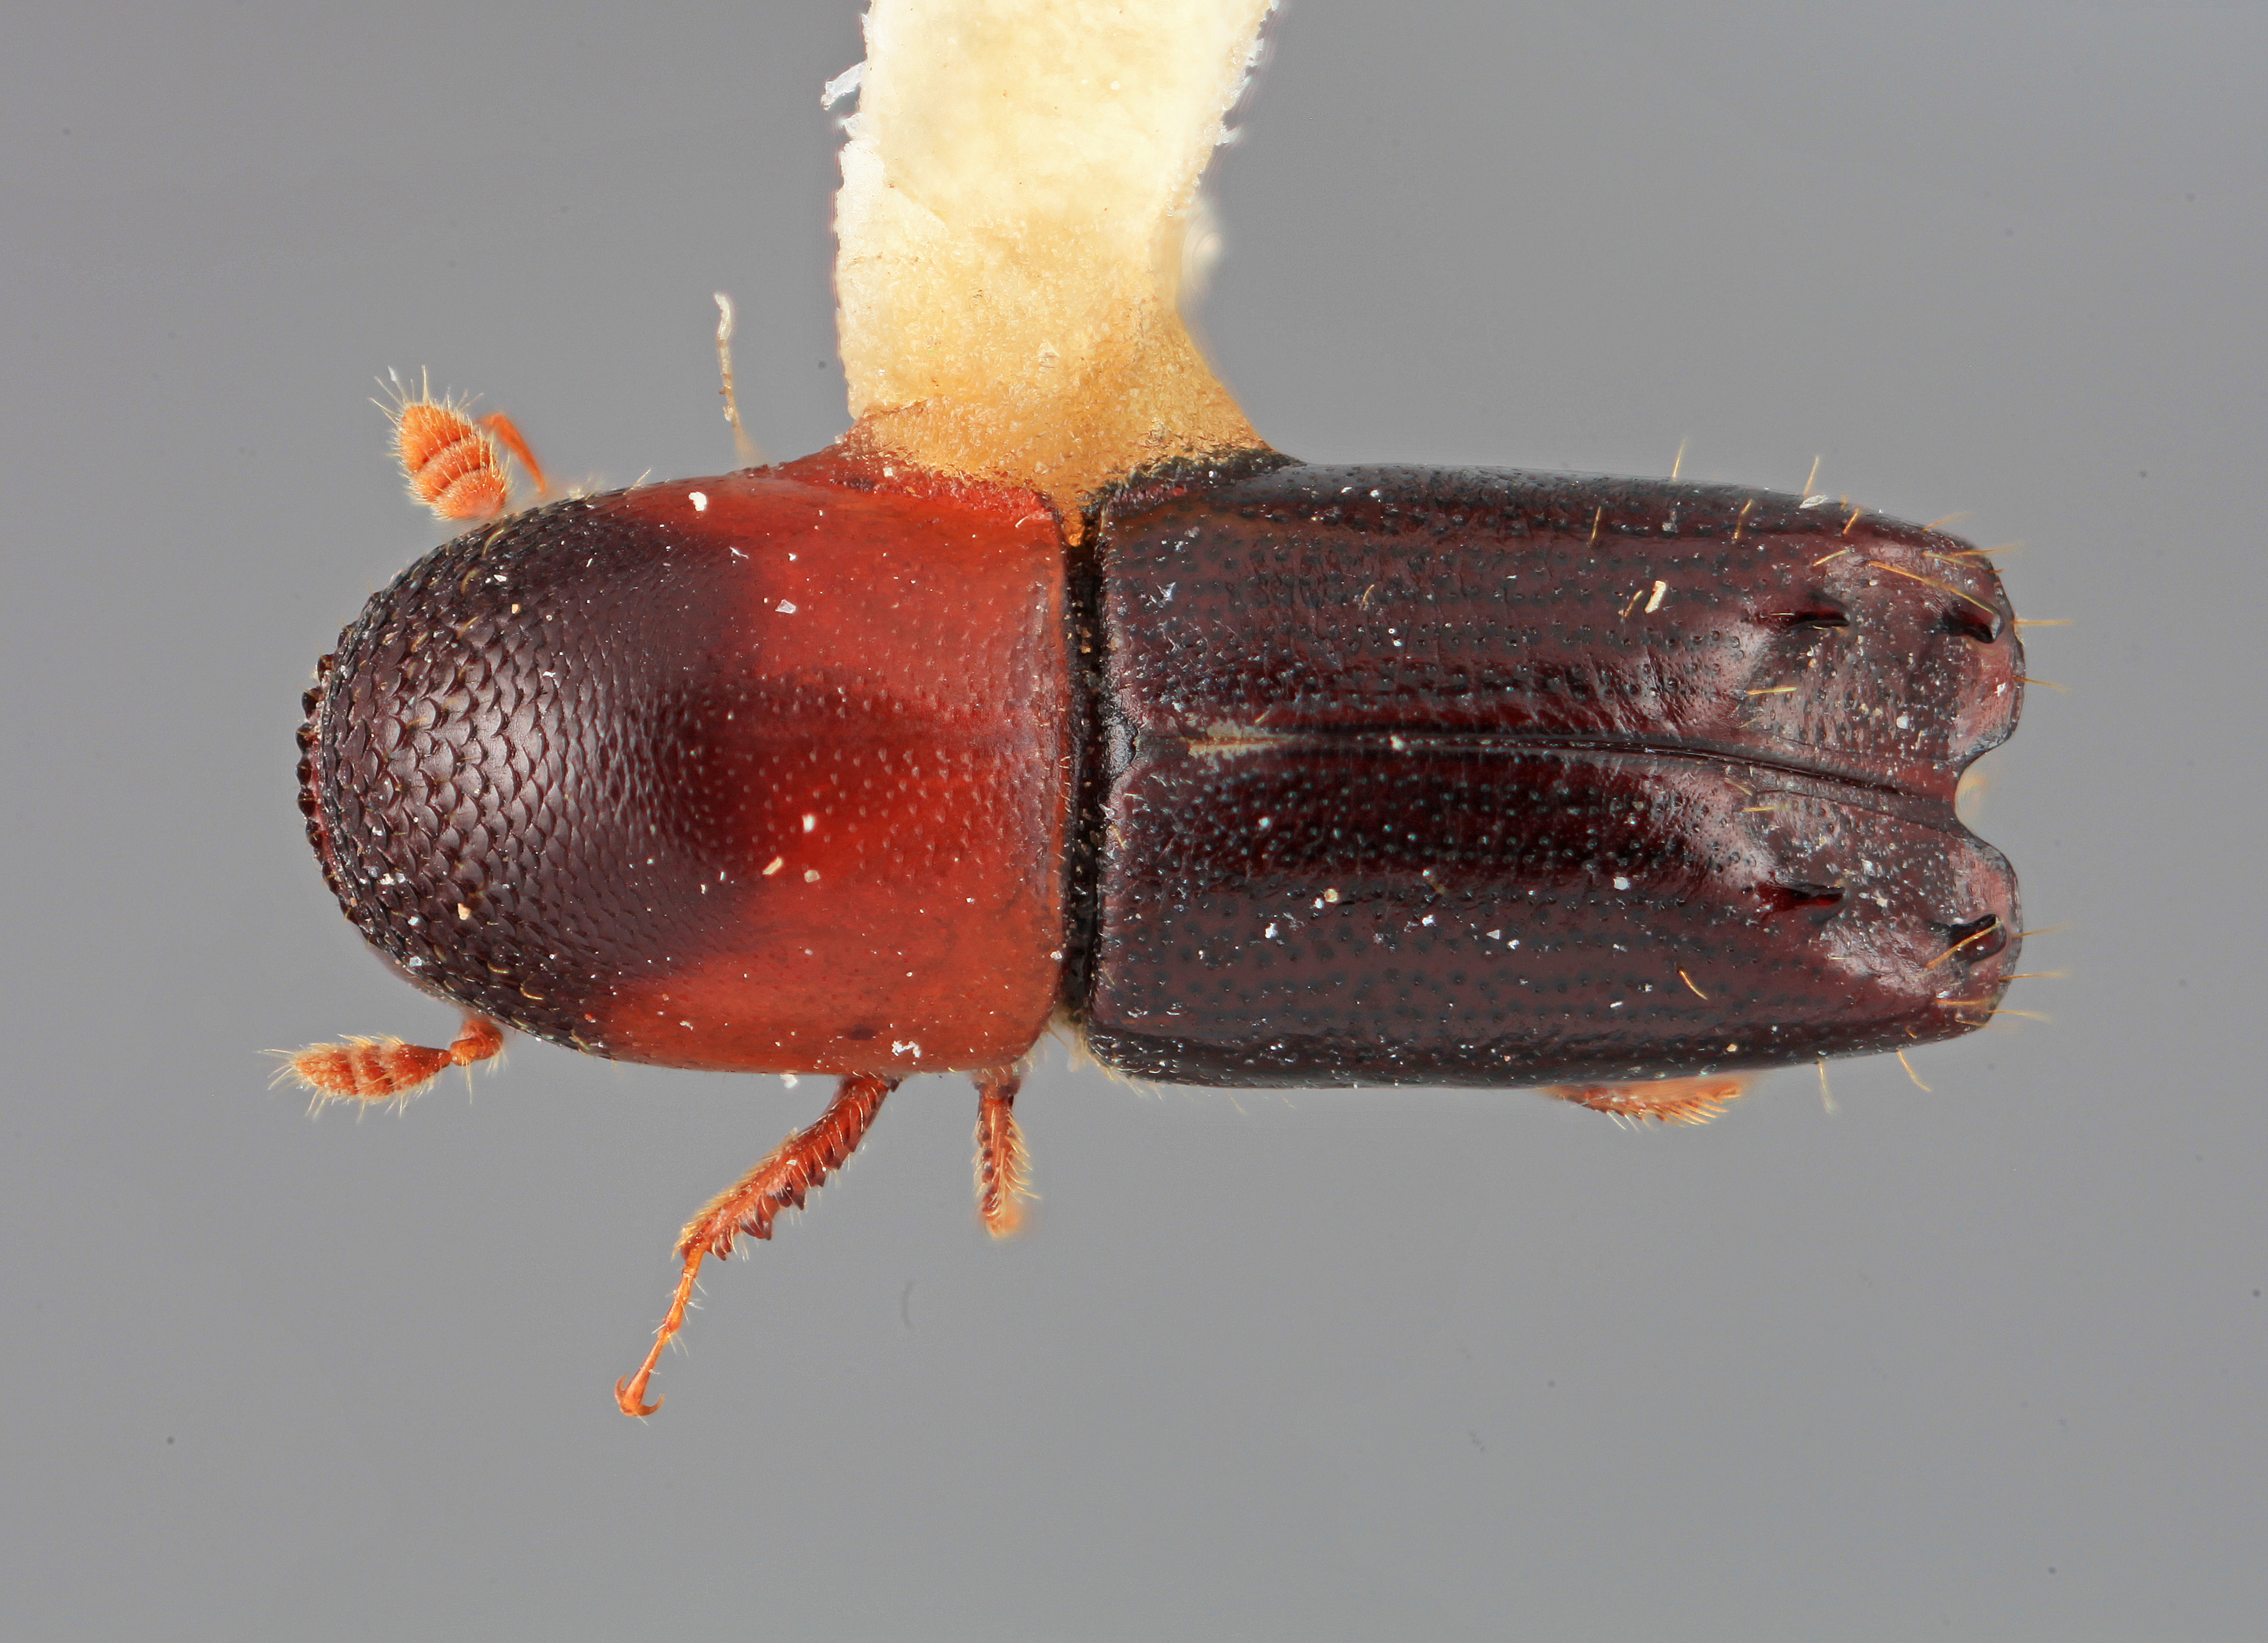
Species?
Monarthrum conversum
